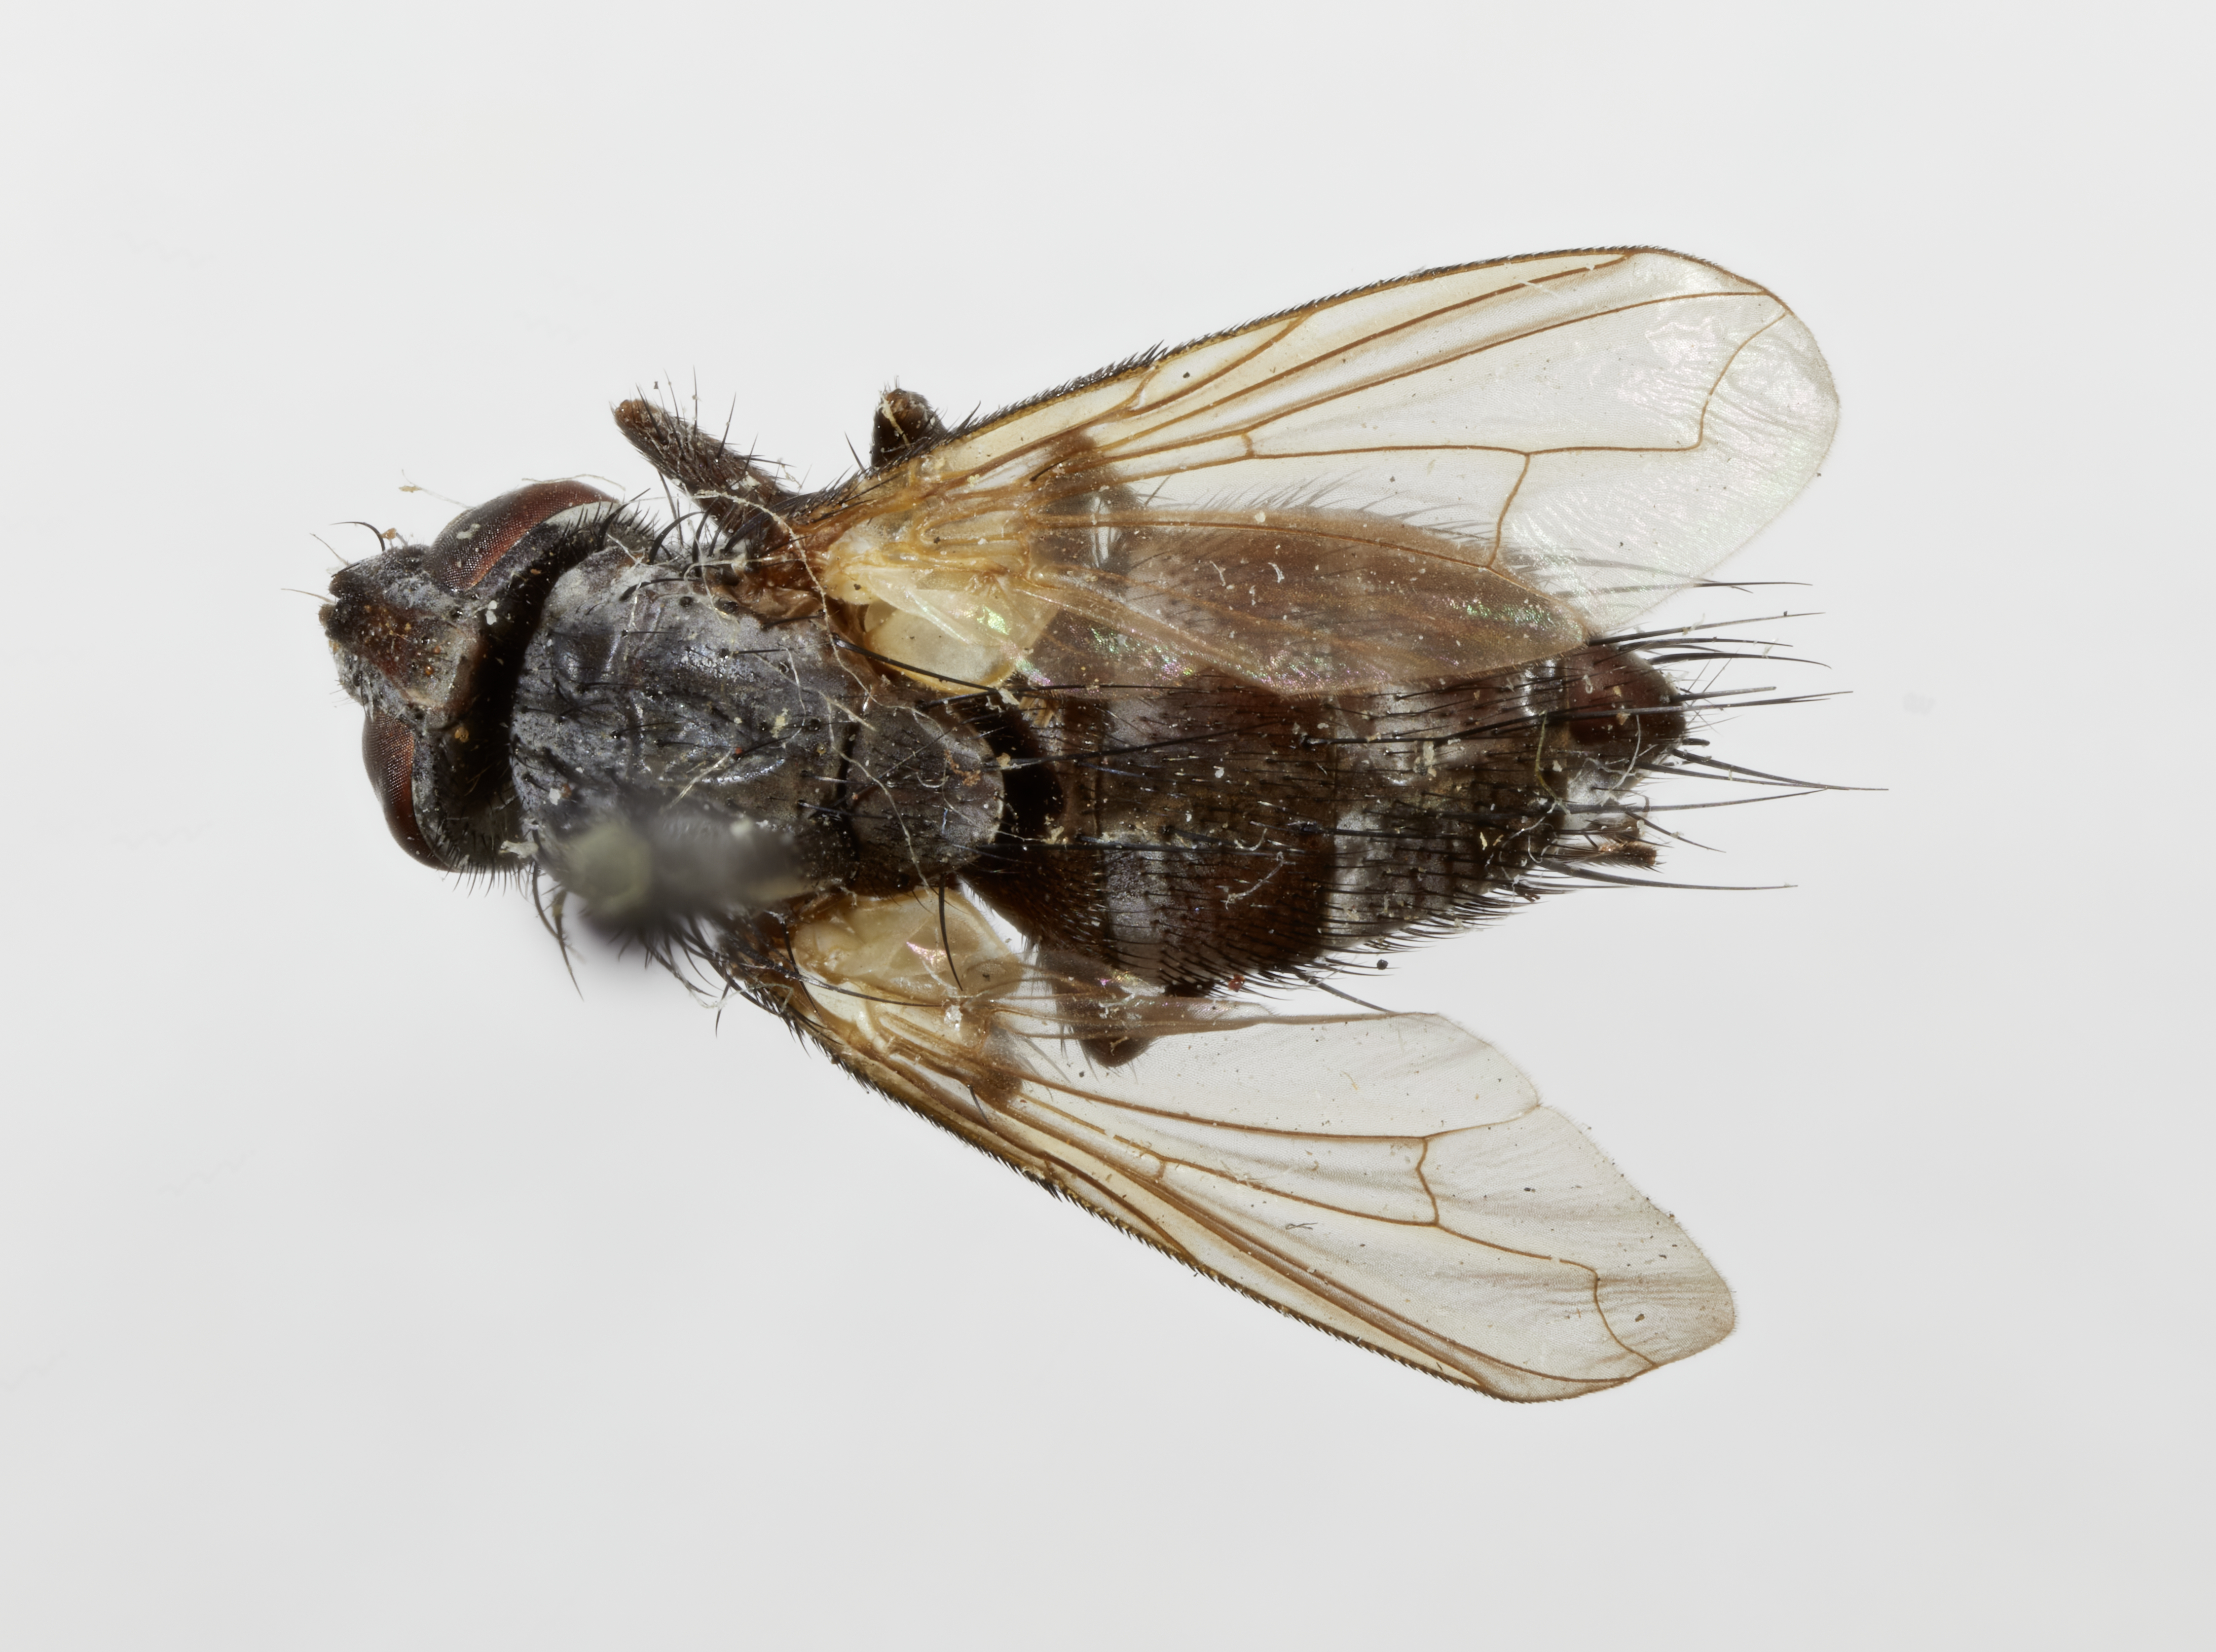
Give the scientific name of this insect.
Metoposisyrops oryzae
